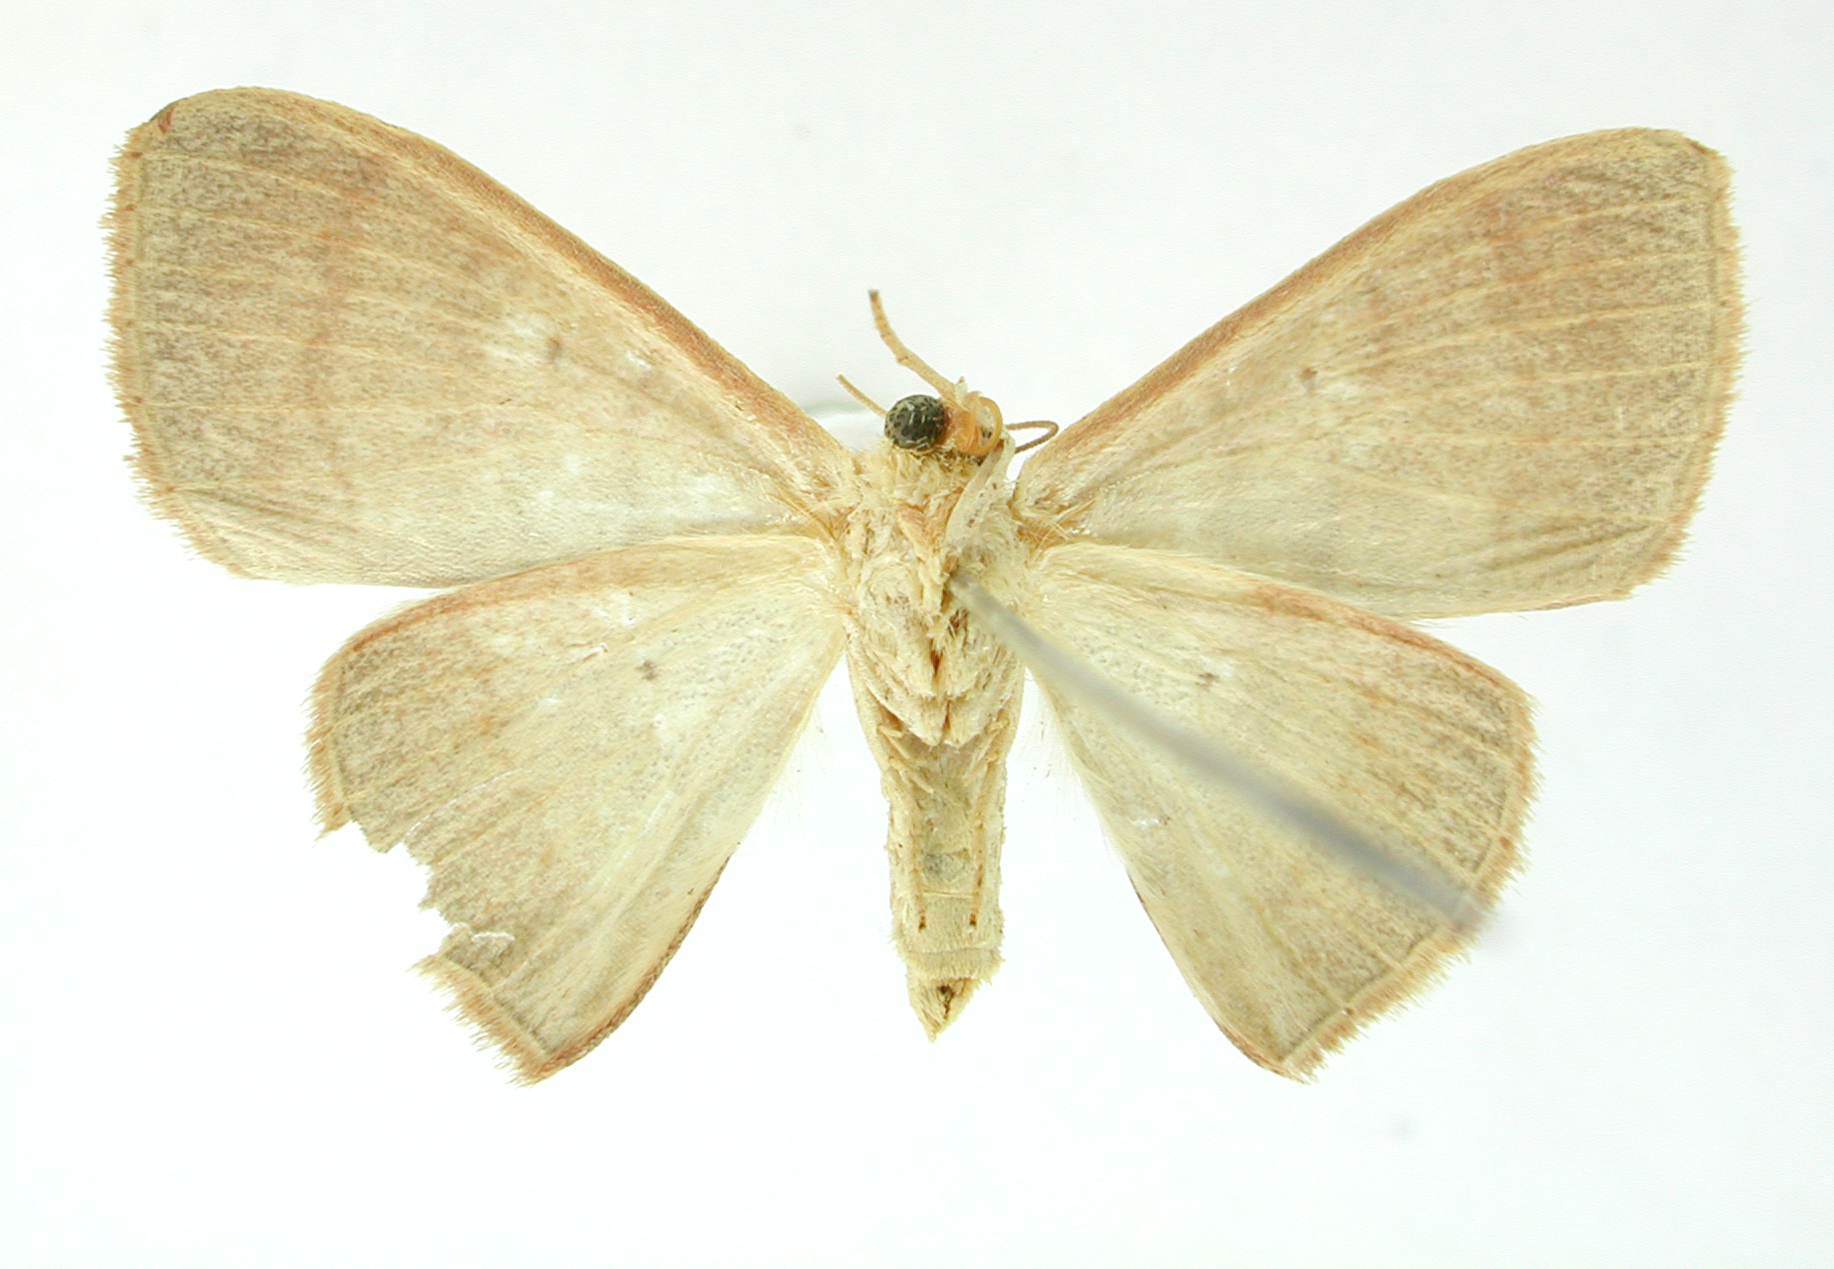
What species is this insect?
Semaeopus curta
